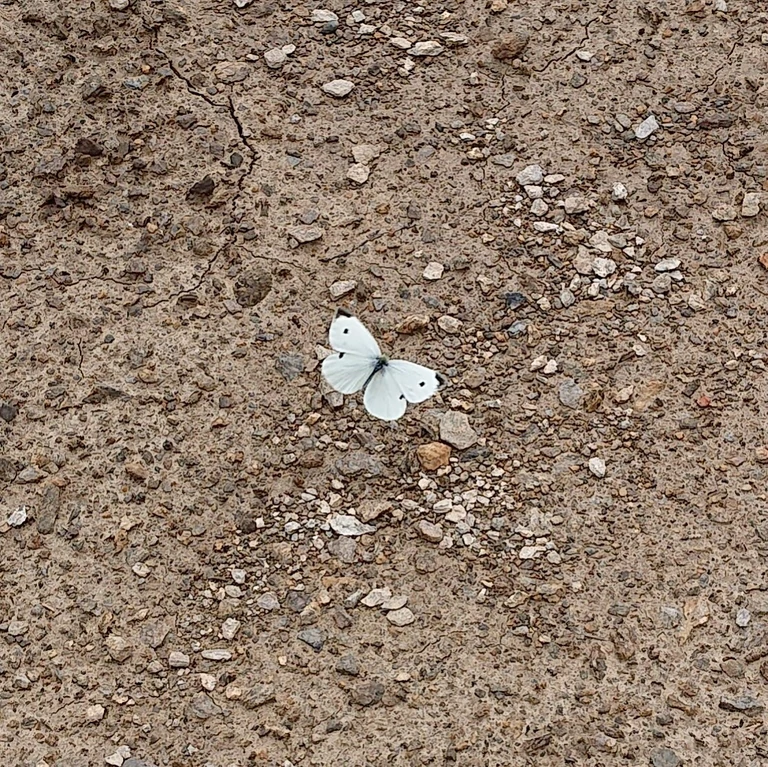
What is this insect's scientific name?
Pieris rapae
